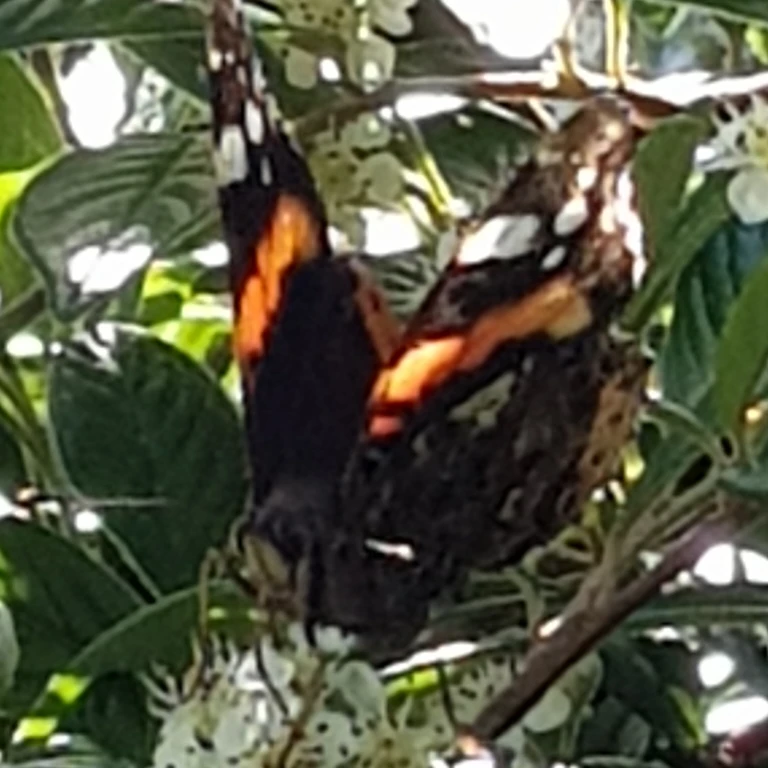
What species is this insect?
Vanessa atalanta
